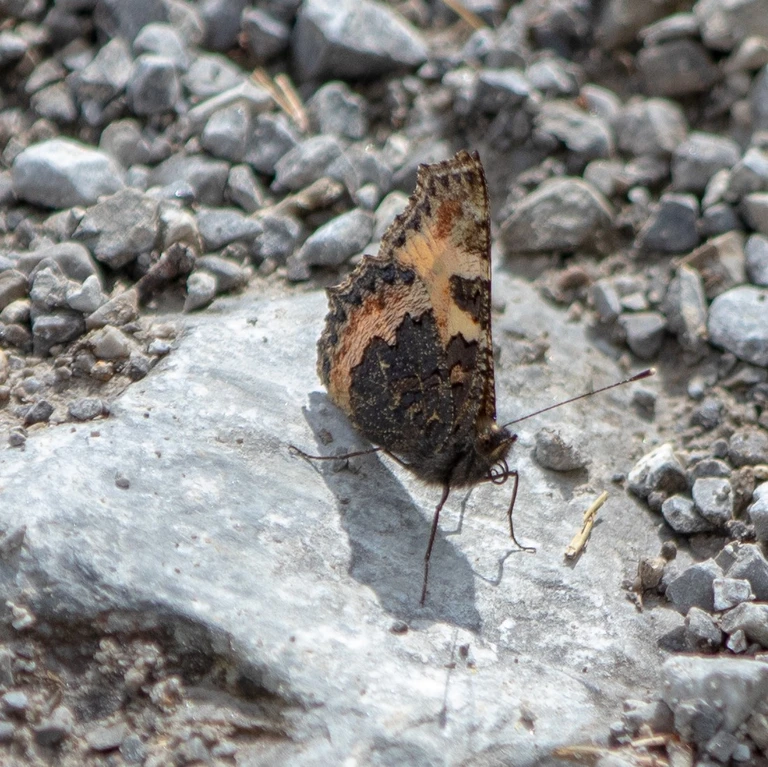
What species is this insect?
Aglais urticae
